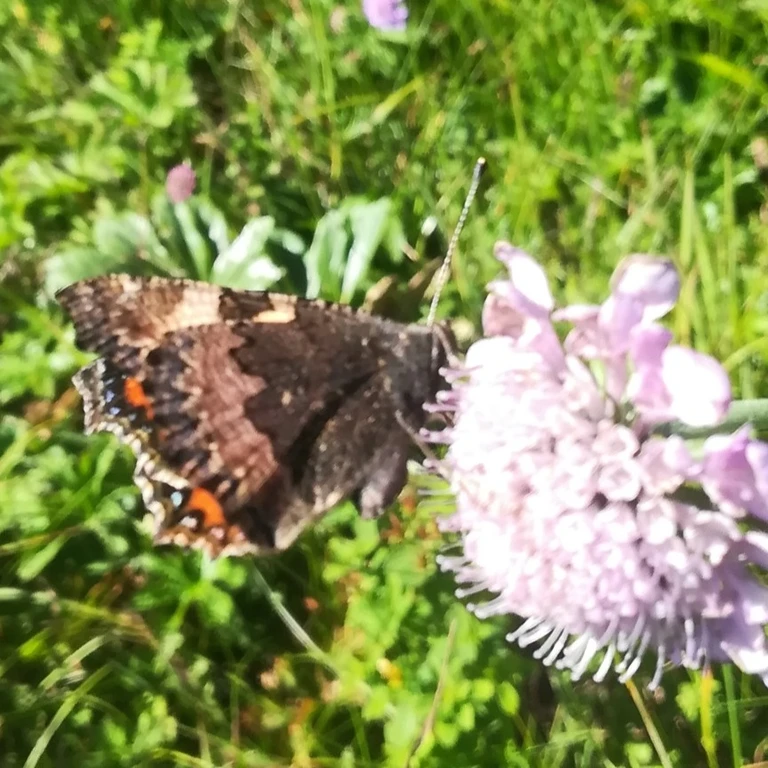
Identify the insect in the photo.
Aglais urticae
